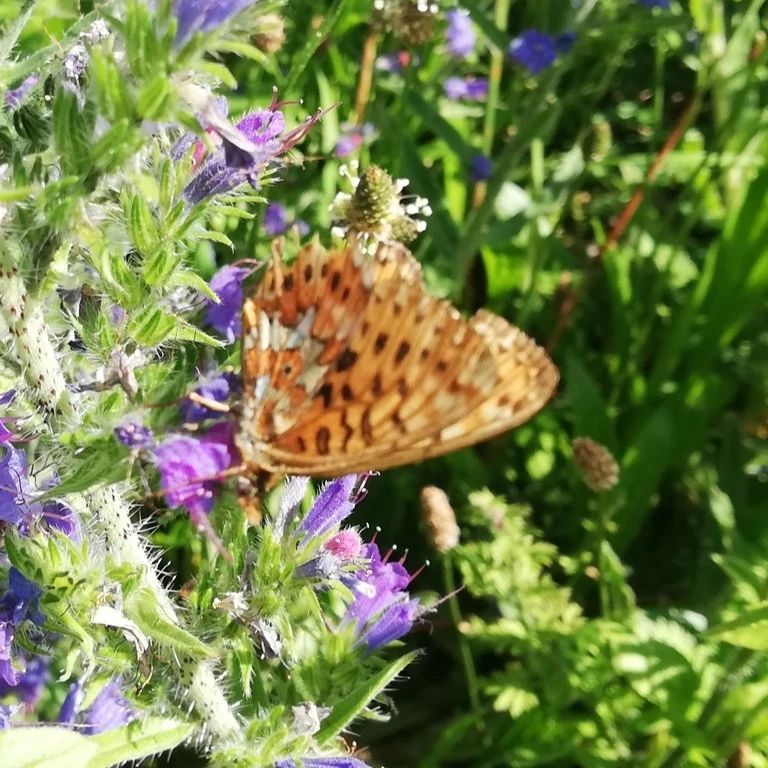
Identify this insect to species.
Boloria euphrosyne (also Clossiana euphrosyne)
